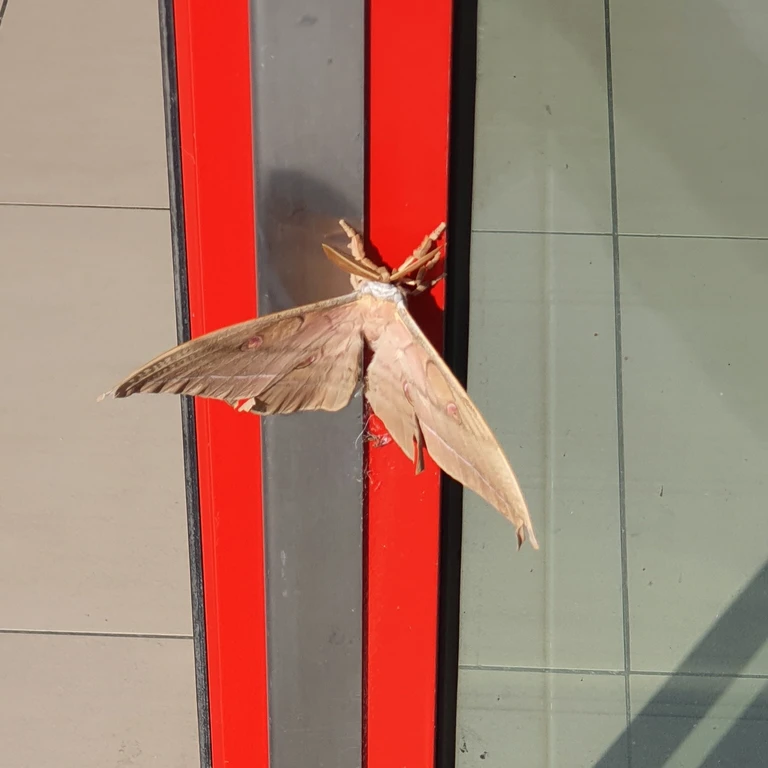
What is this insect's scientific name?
Antheraea yamamai
